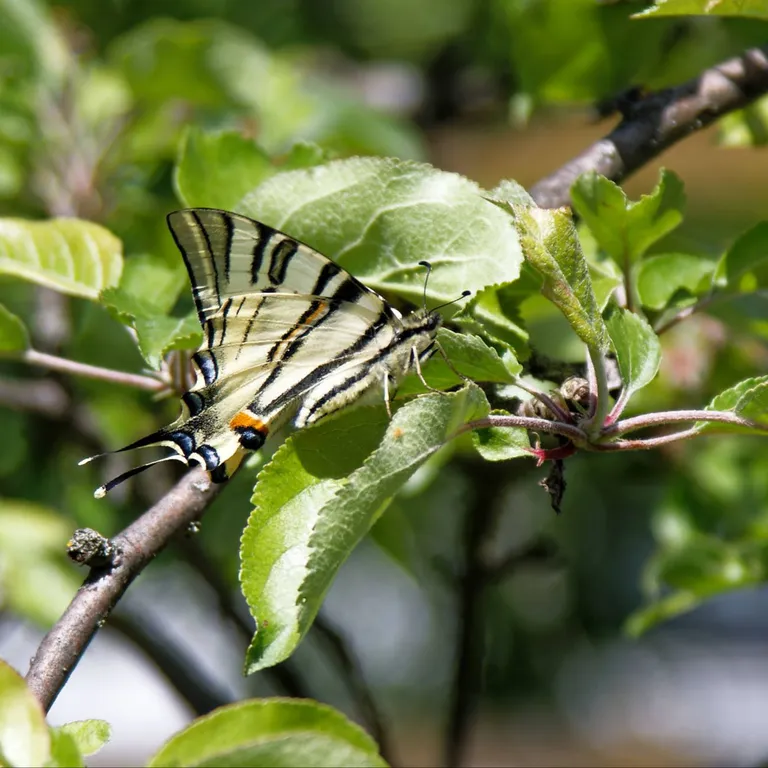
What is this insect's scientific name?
Iphiclides podalirius
